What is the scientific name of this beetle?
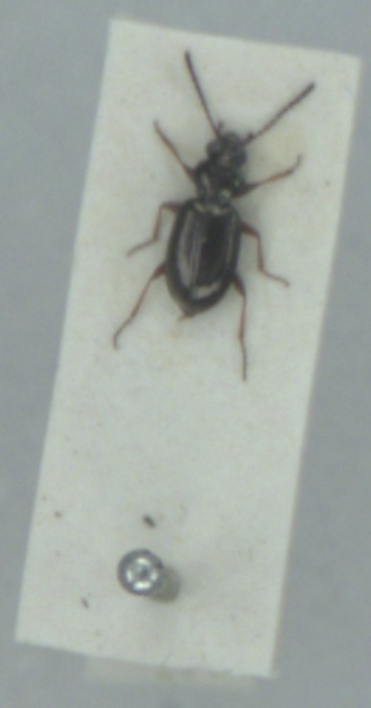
Bembidion lampros
